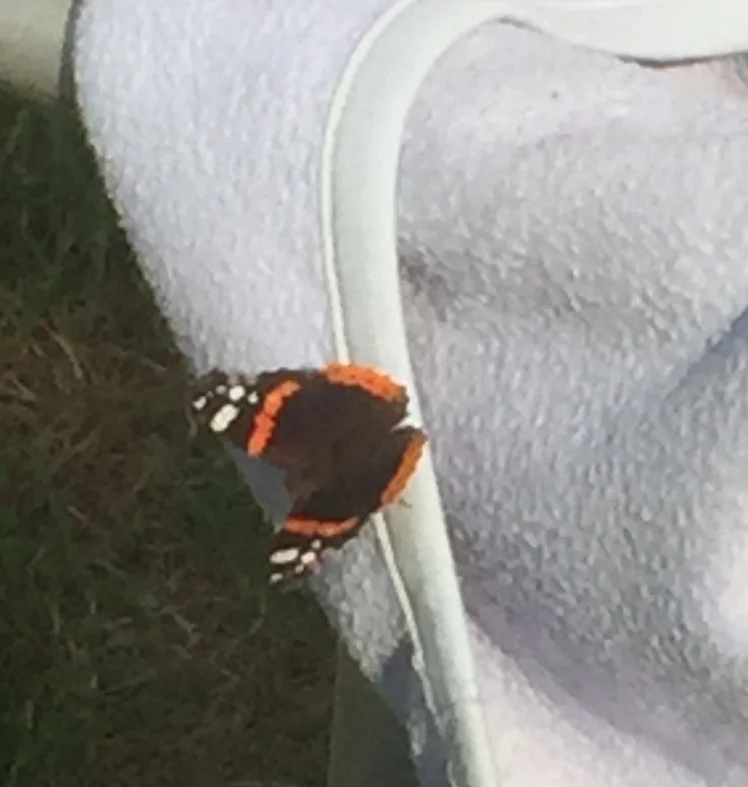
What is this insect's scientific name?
Vanessa atalanta
